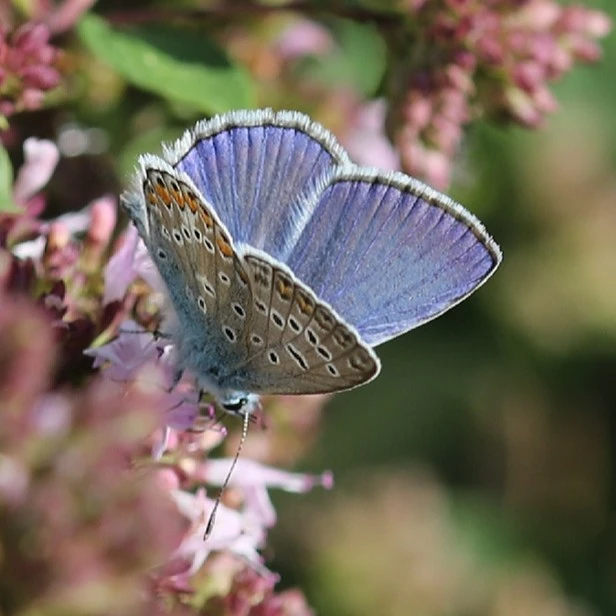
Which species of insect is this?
Polyommatus icarus
